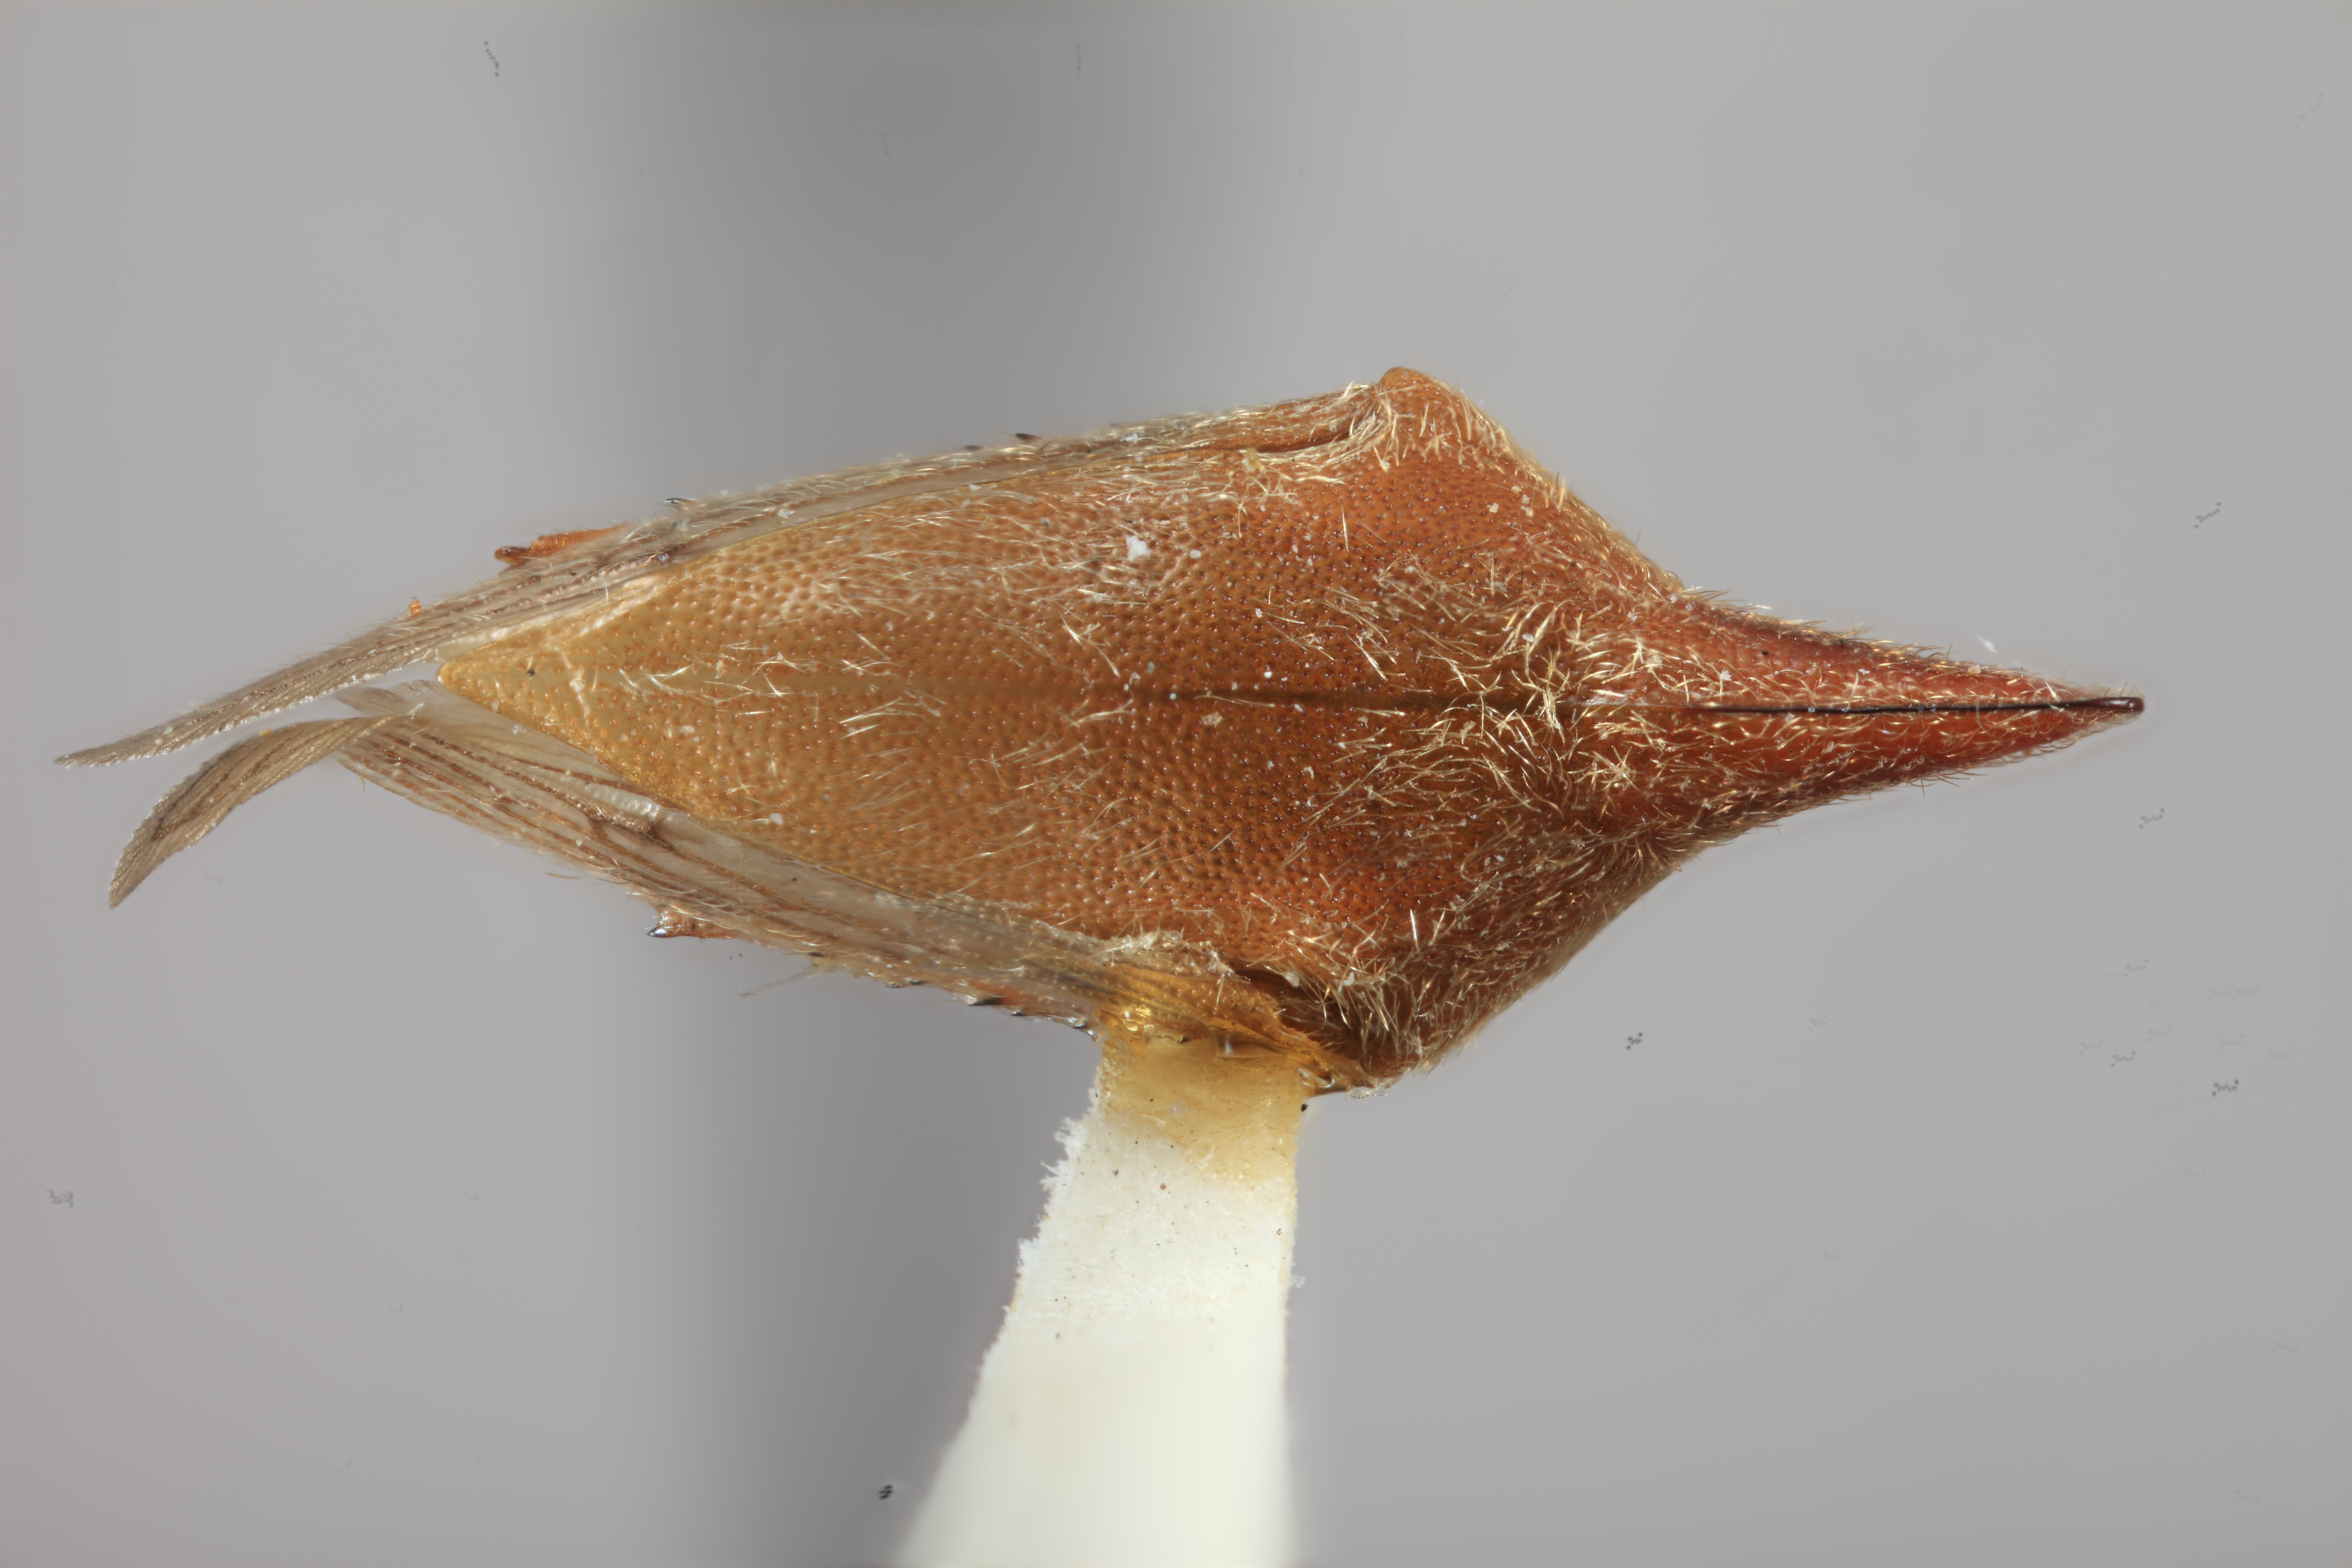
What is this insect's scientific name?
Guayaquila emarginata
